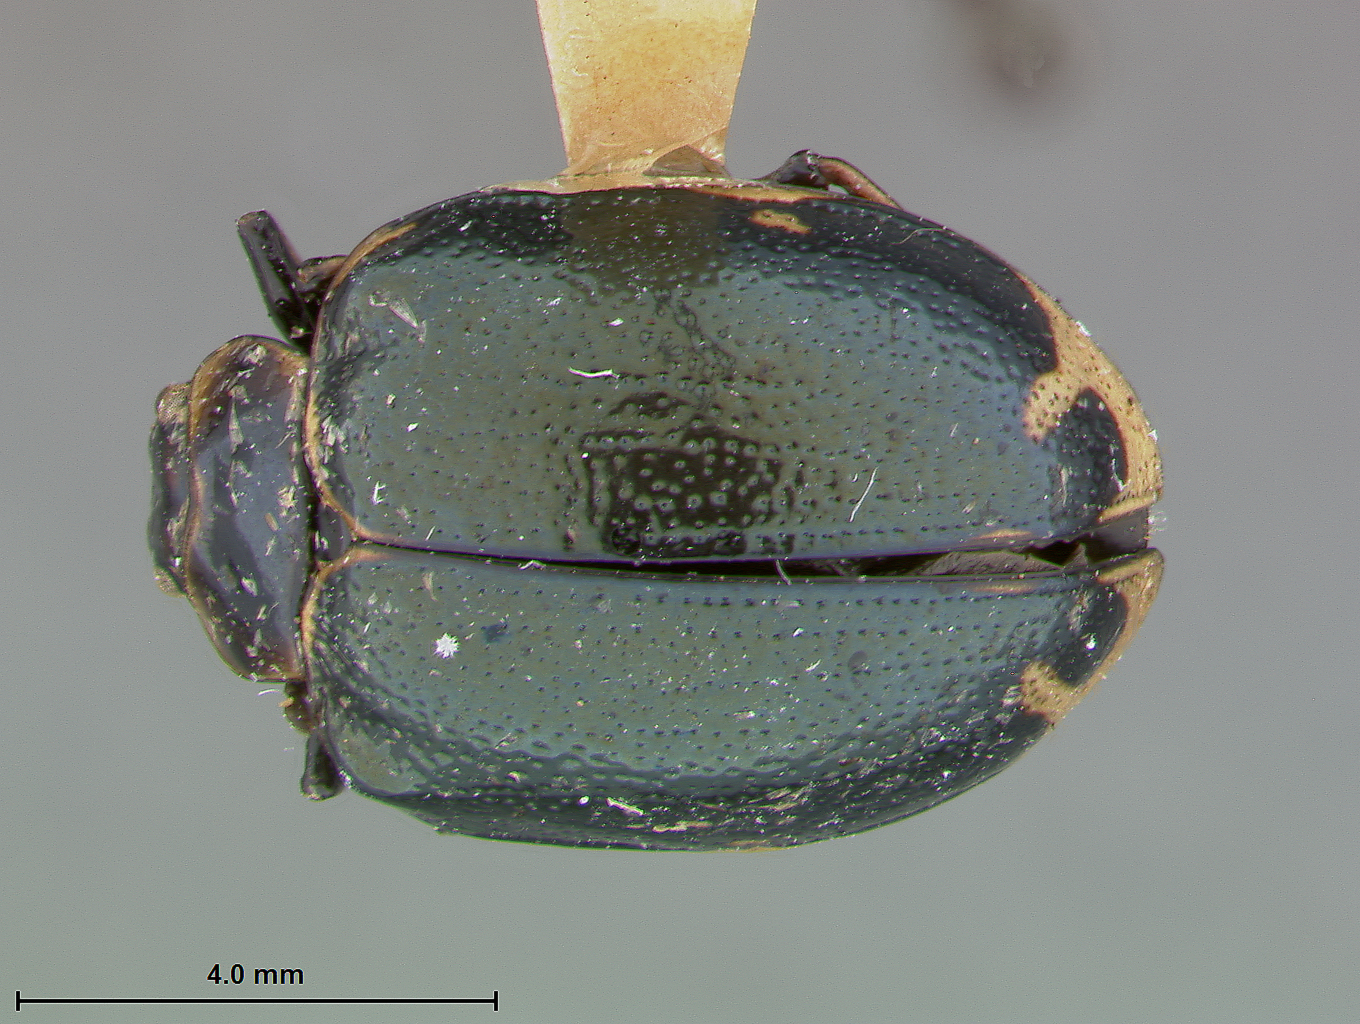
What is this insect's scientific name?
Agasta annamica
